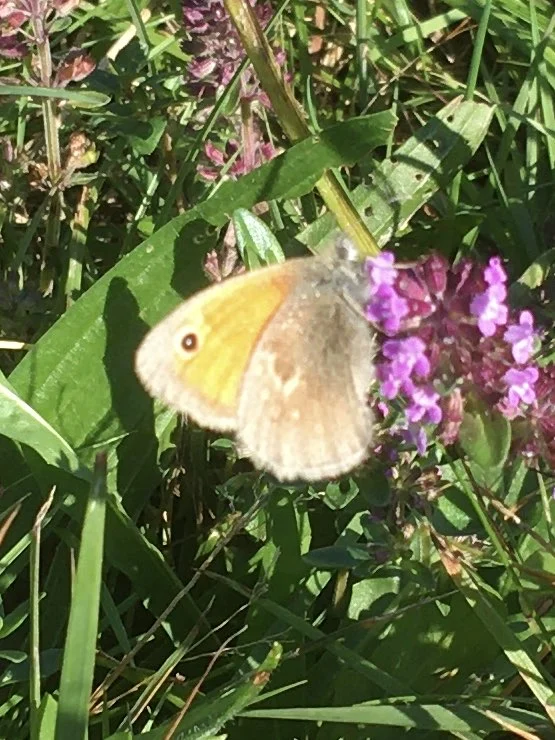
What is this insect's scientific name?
Coenonympha pamphilus
